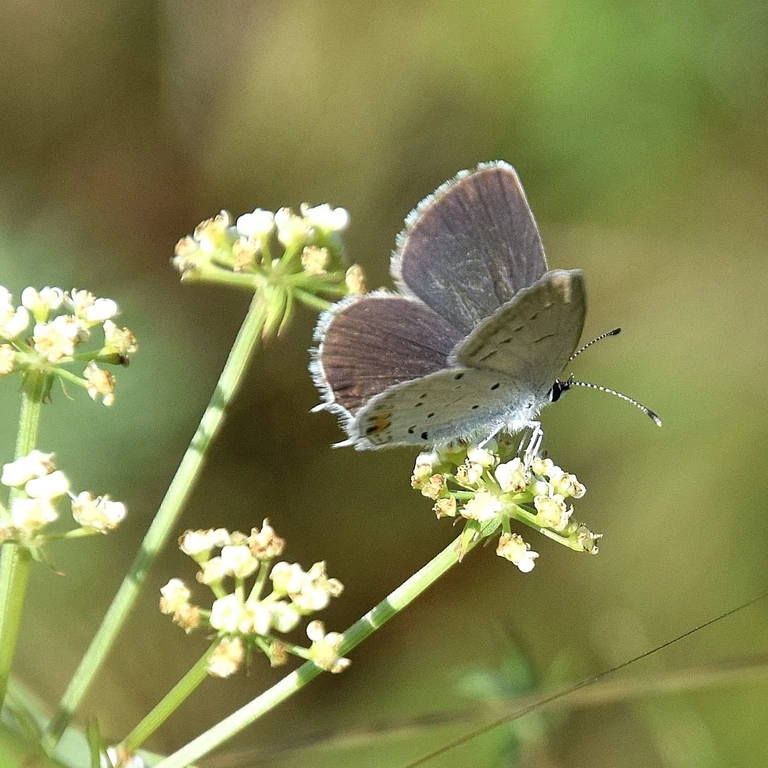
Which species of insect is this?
Cupido argiades (also Elkalyce argiades)
